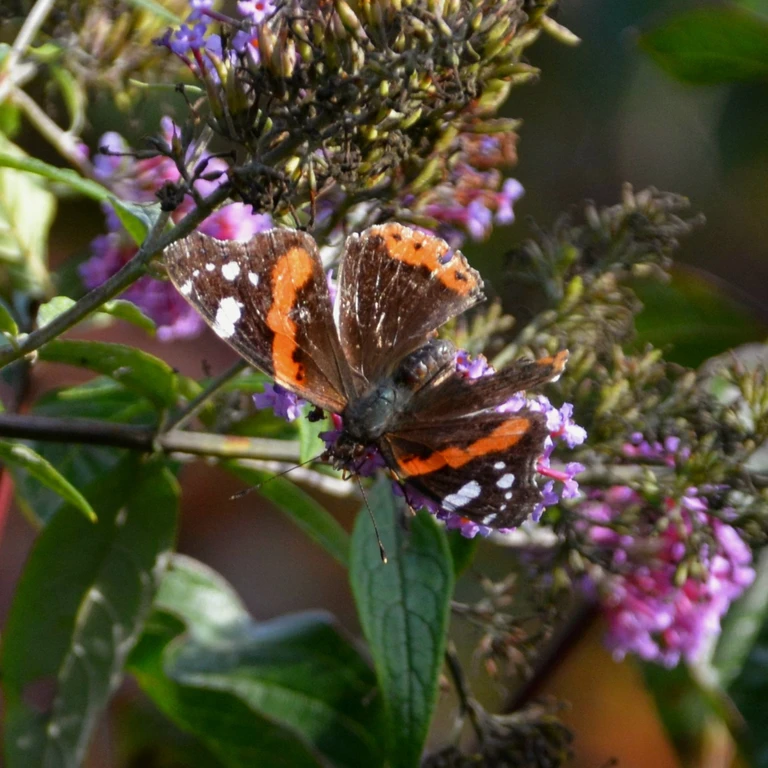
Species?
Vanessa atalanta
